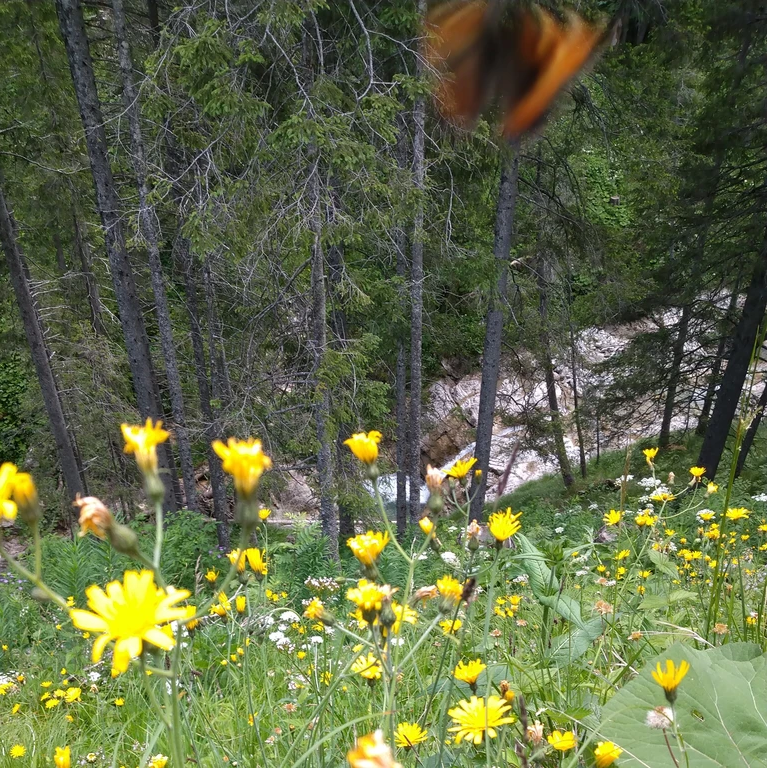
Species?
Aglais urticae
